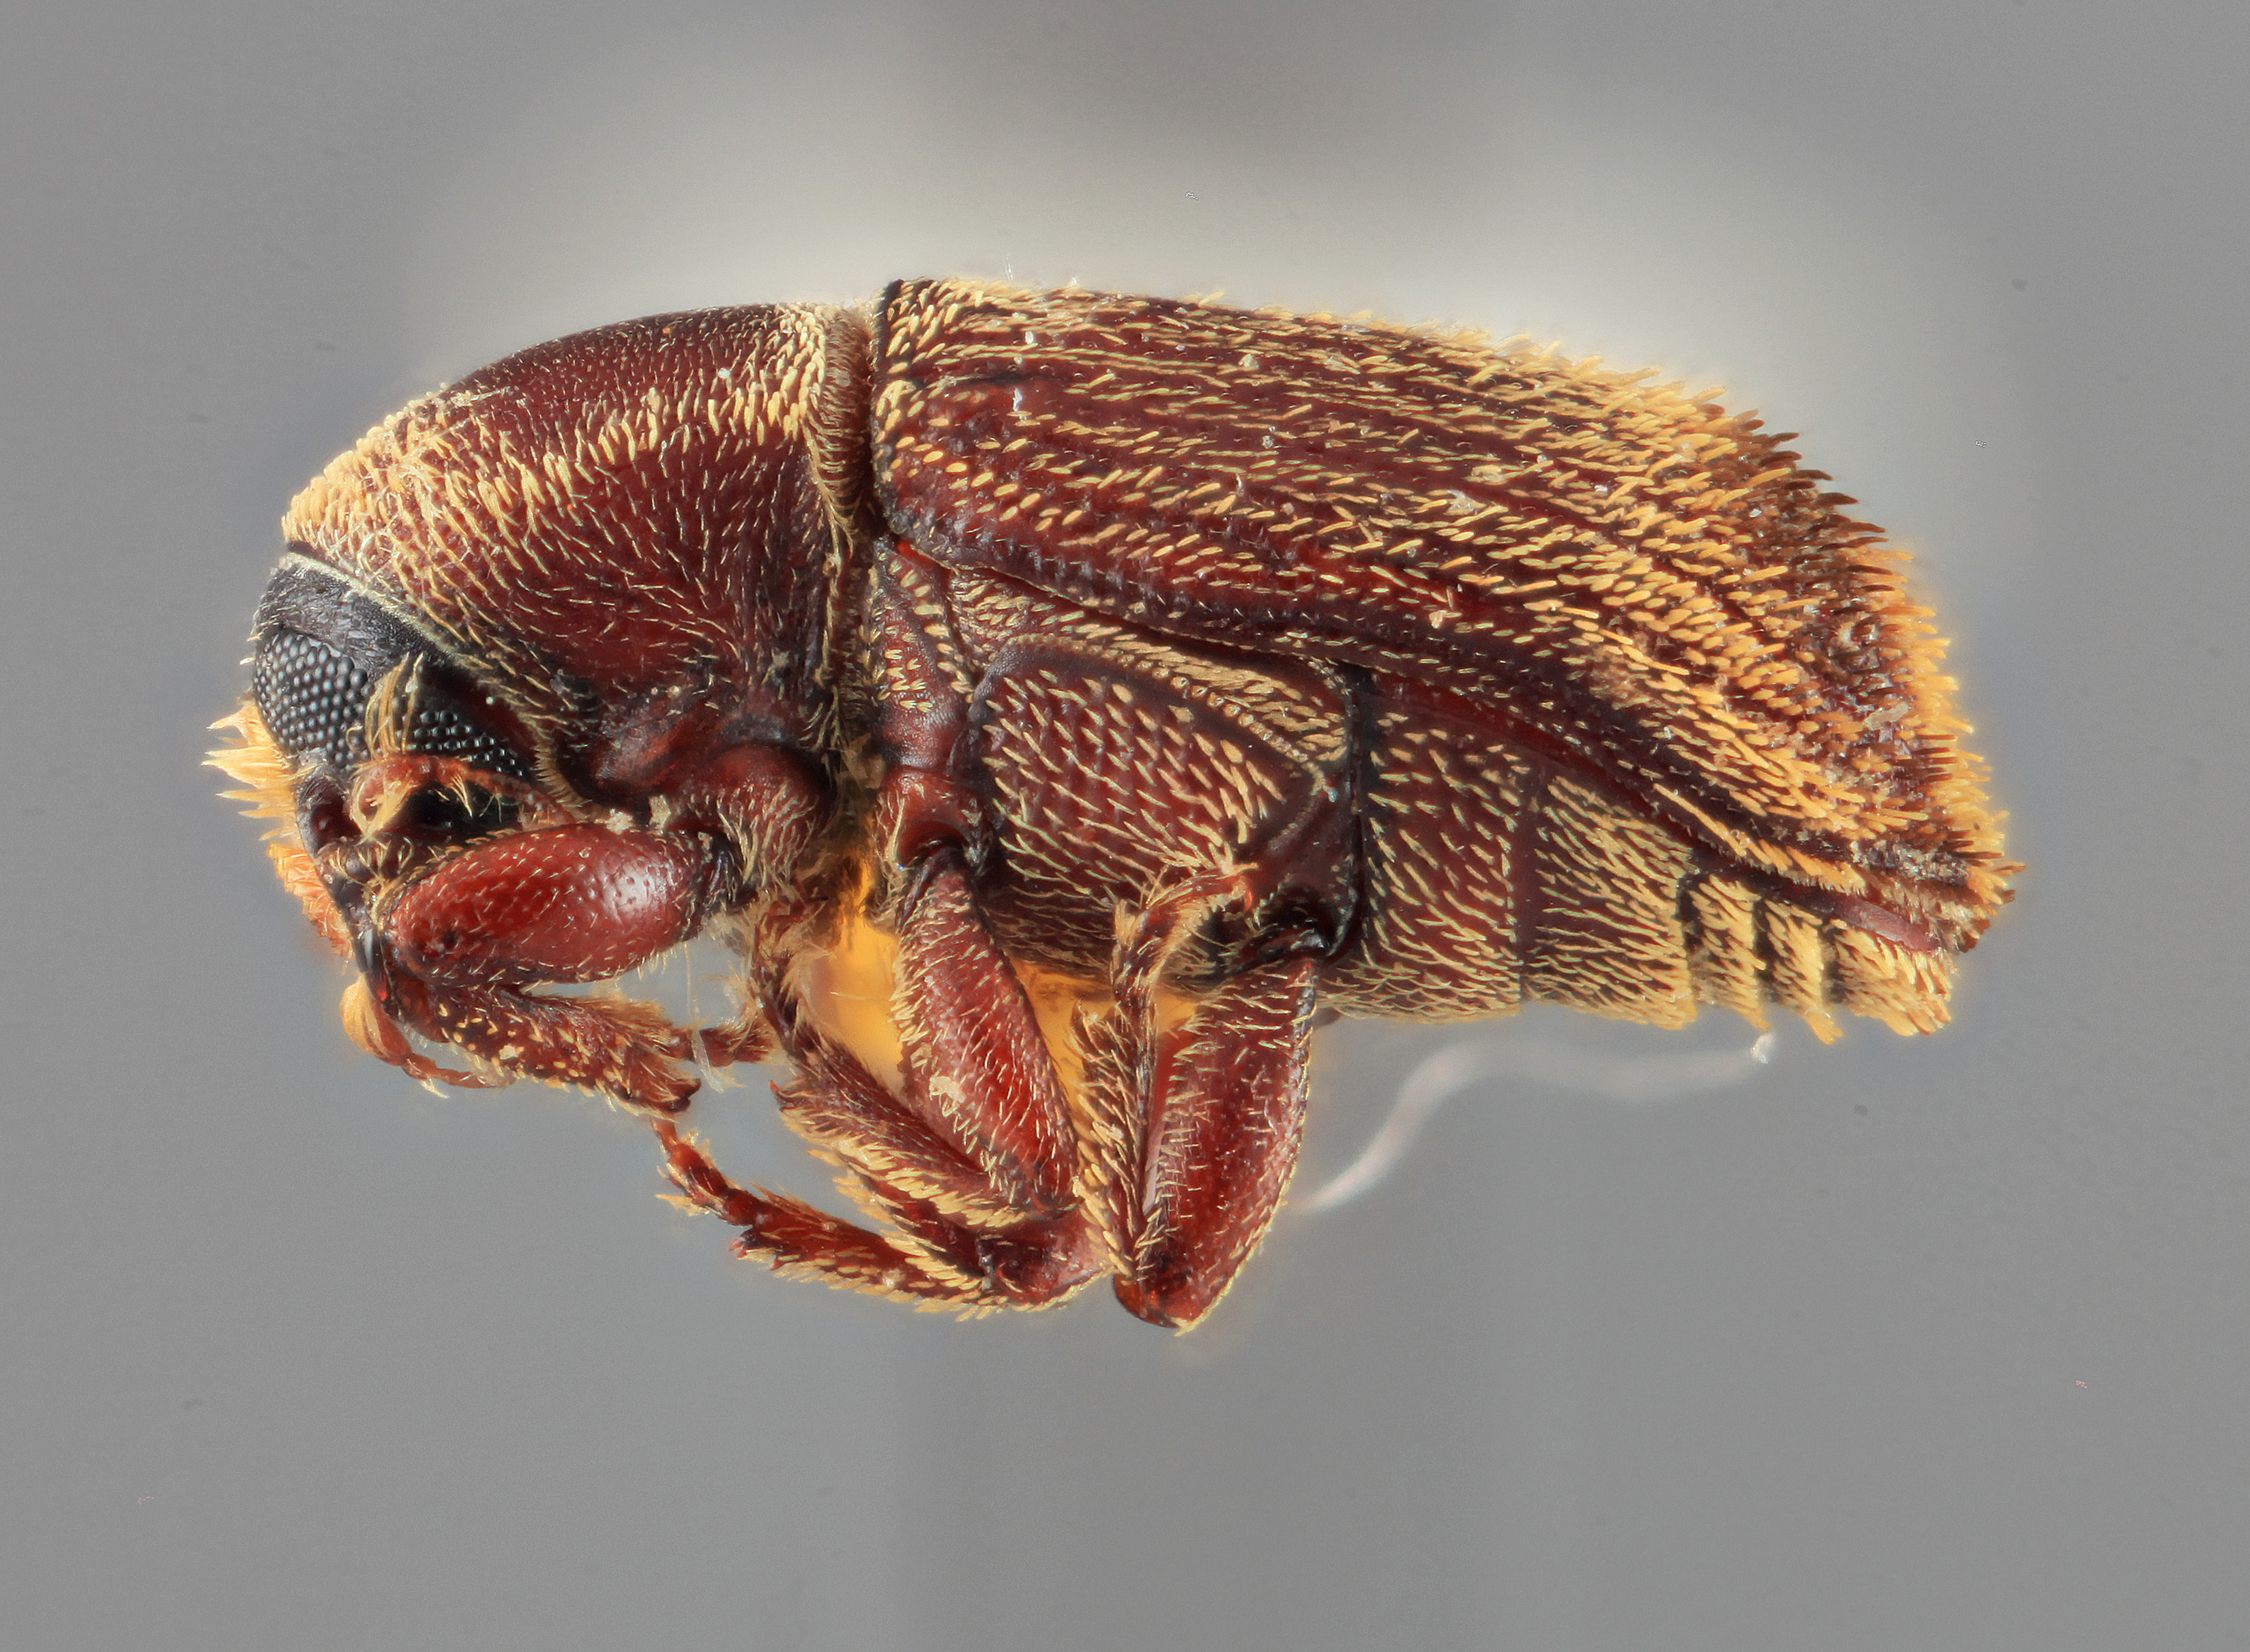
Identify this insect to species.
Cnesinus minitropis
